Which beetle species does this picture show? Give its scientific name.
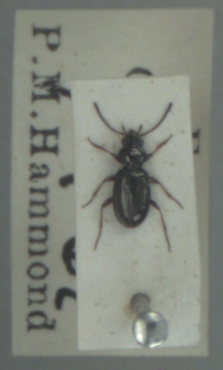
Bembidion lampros
